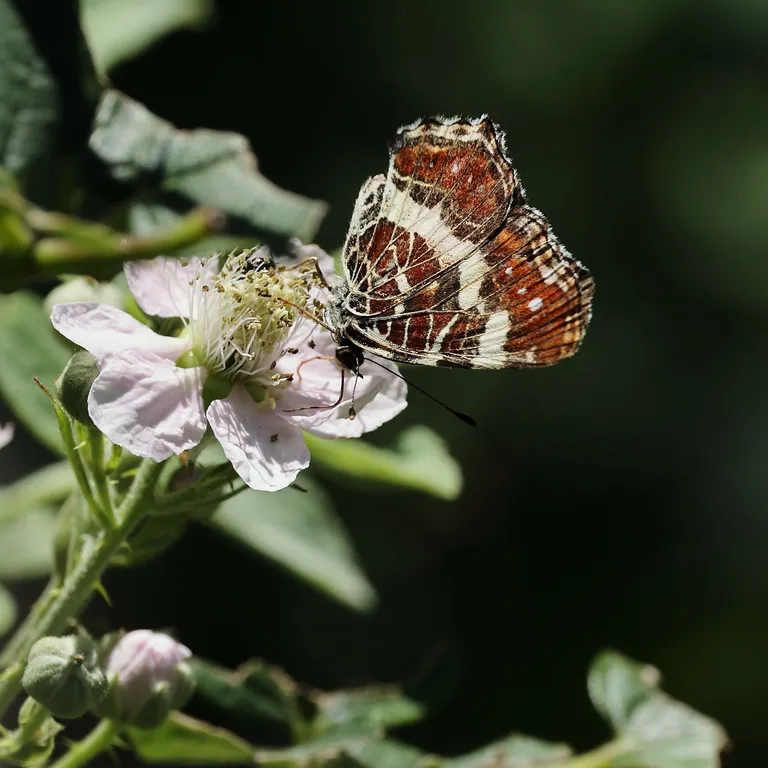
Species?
Araschnia levana
